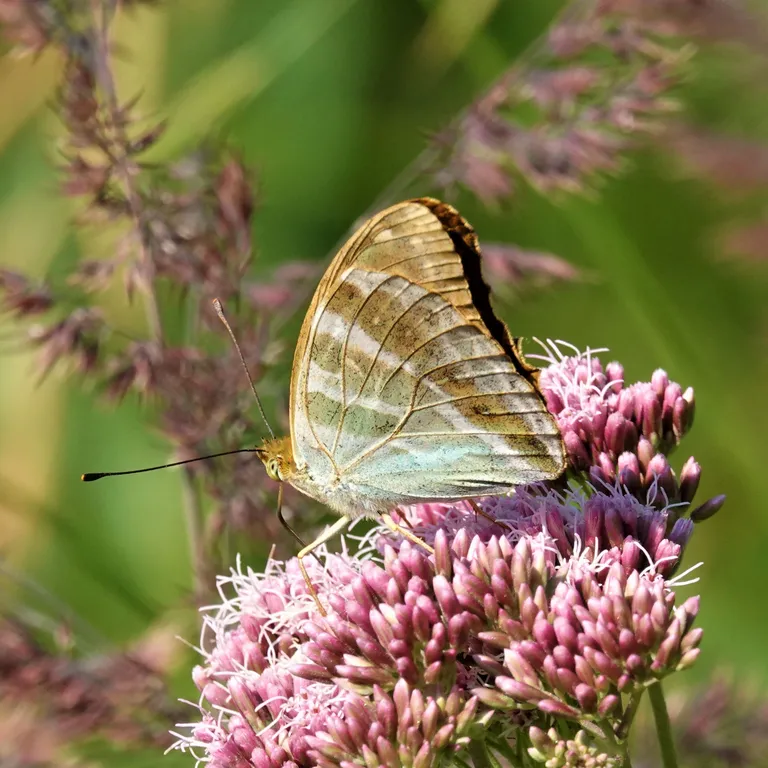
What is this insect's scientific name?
Argynnis paphia
